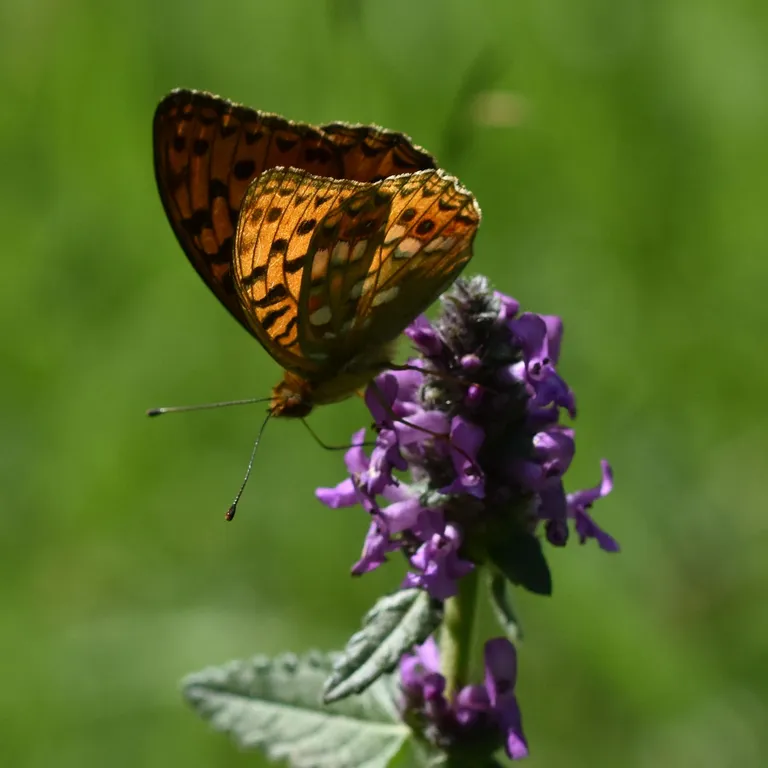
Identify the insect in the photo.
Fabriciana adippe
